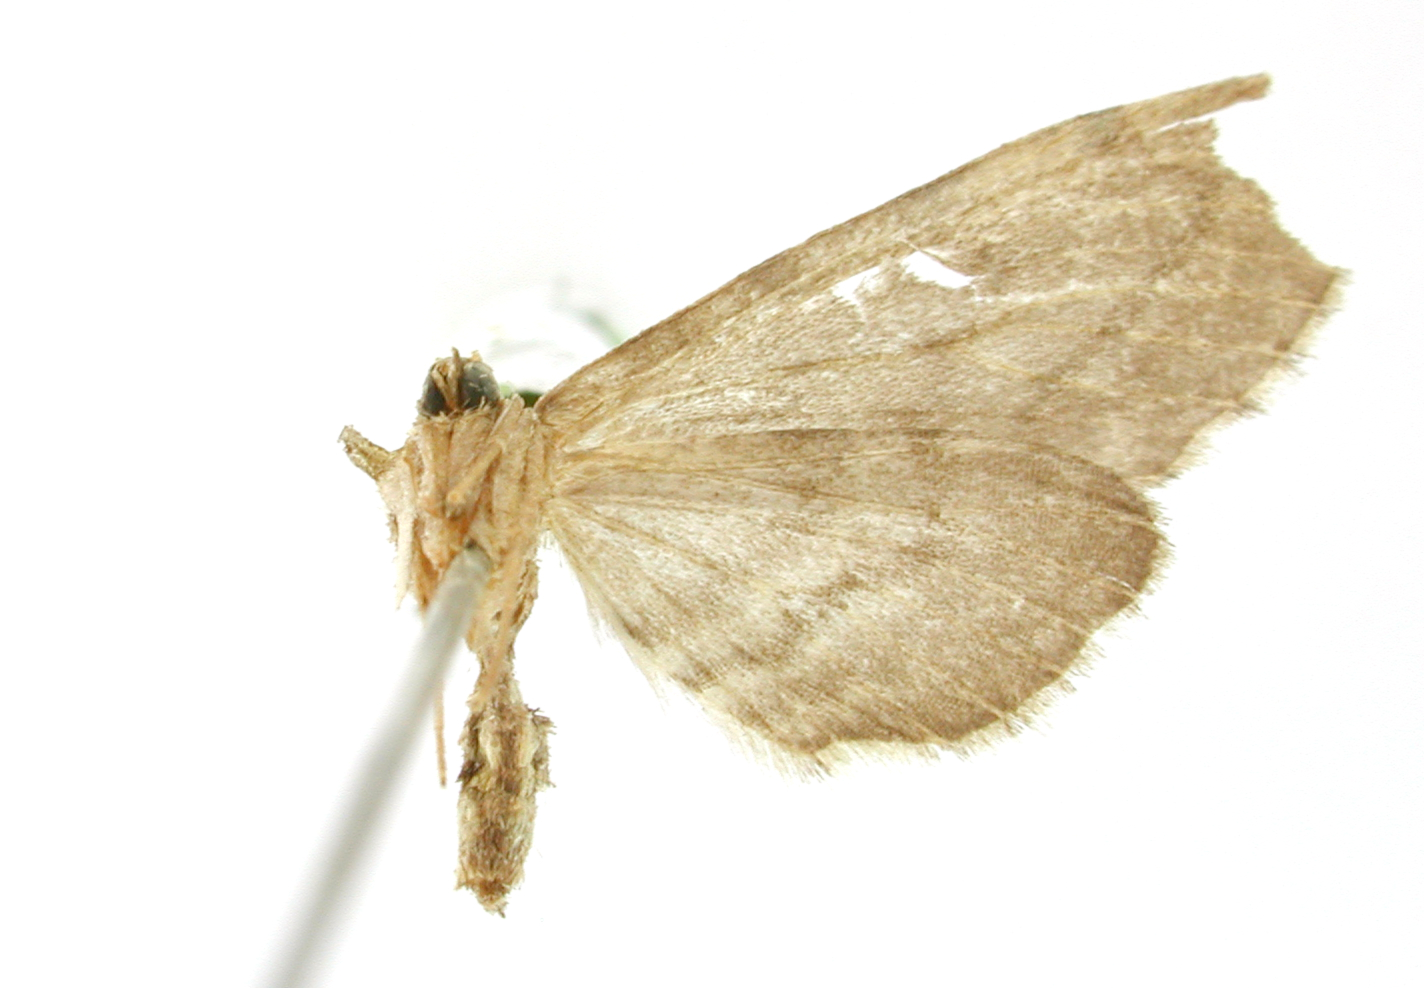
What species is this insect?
Obelopteryx angusta
